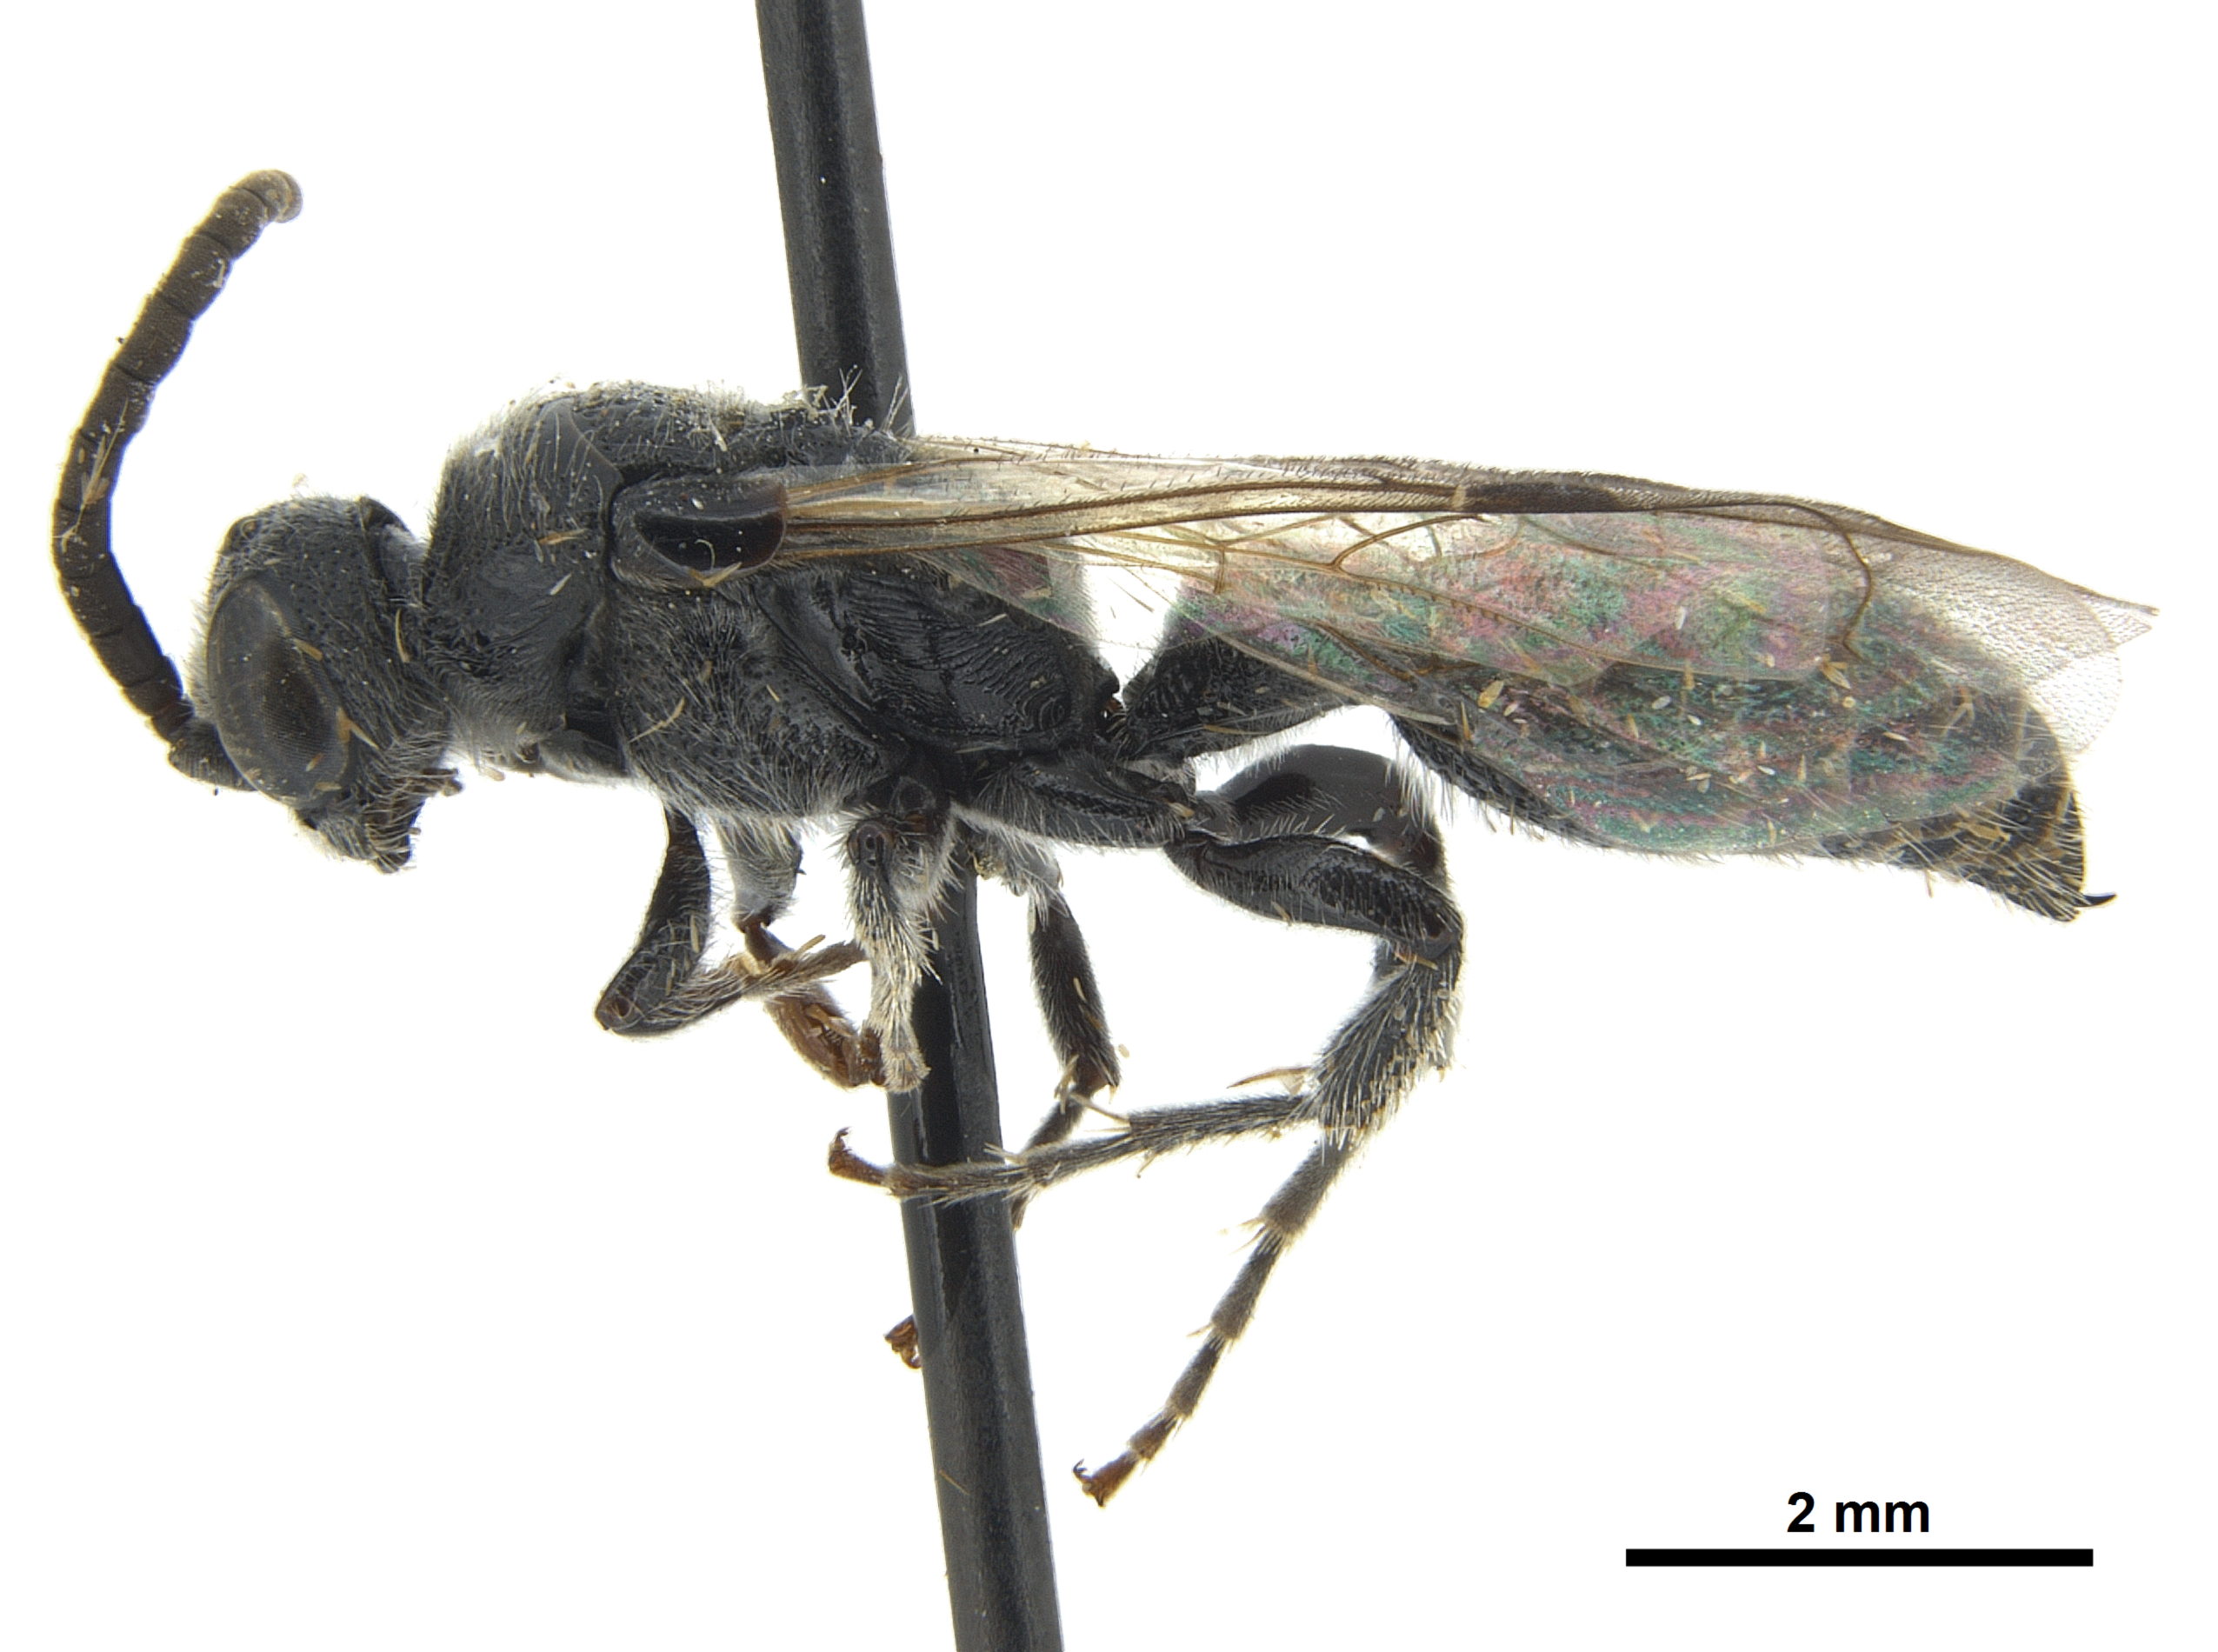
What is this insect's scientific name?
Neotiphia pellucida (also Krombeinia pellucida)
